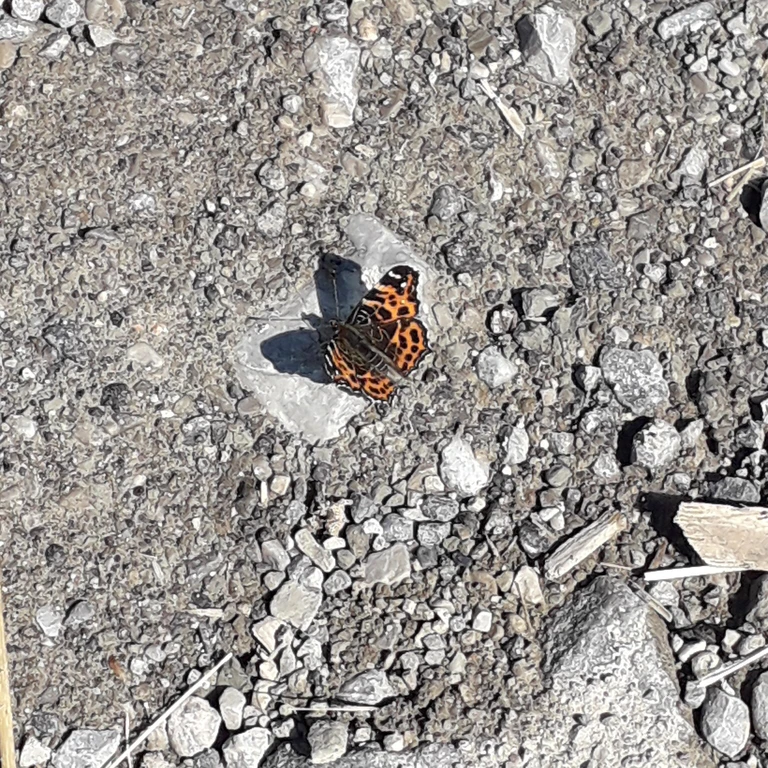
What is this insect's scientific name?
Araschnia levana
